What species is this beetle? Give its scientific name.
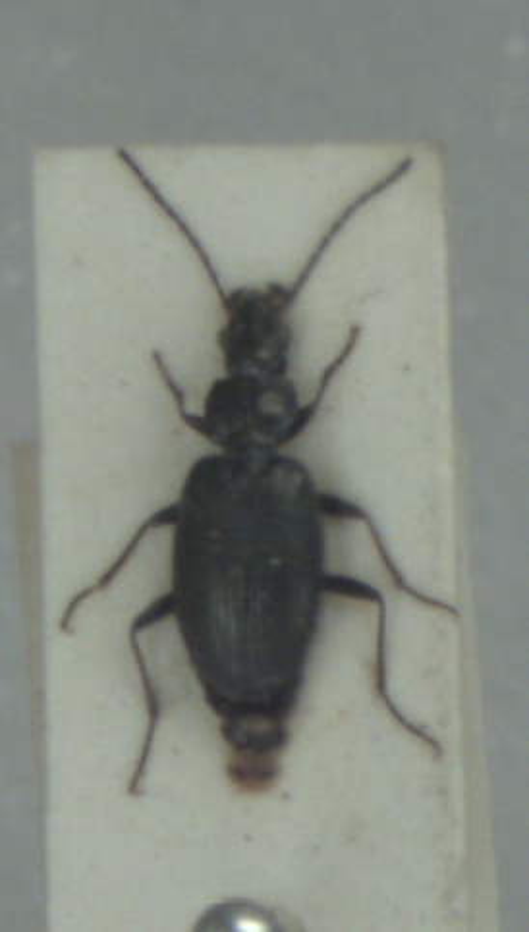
Bembidion tibiale
